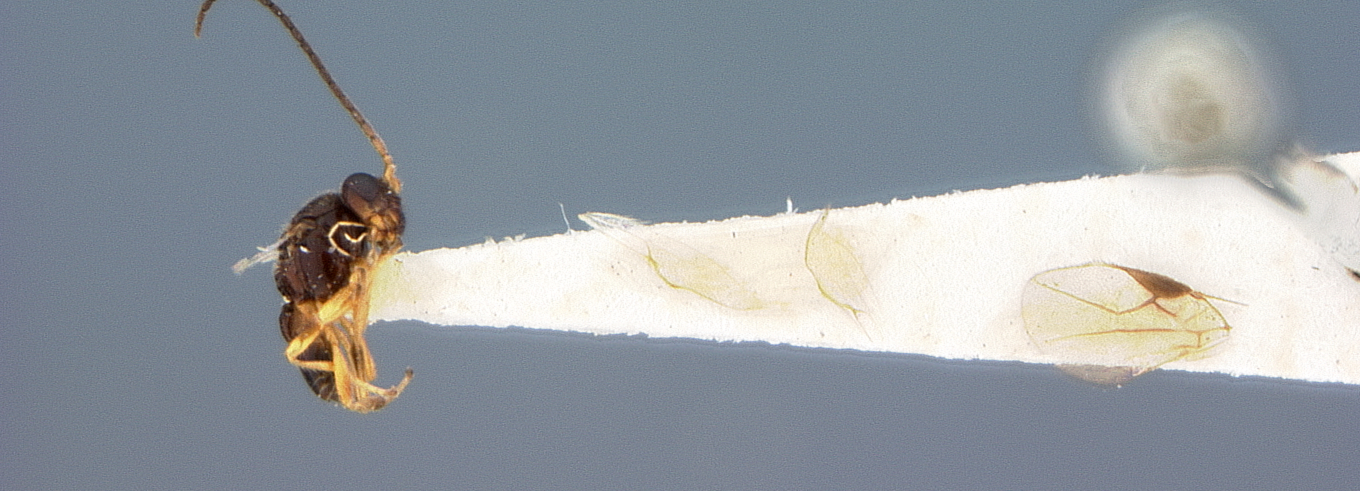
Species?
Parachasma riopereneum
